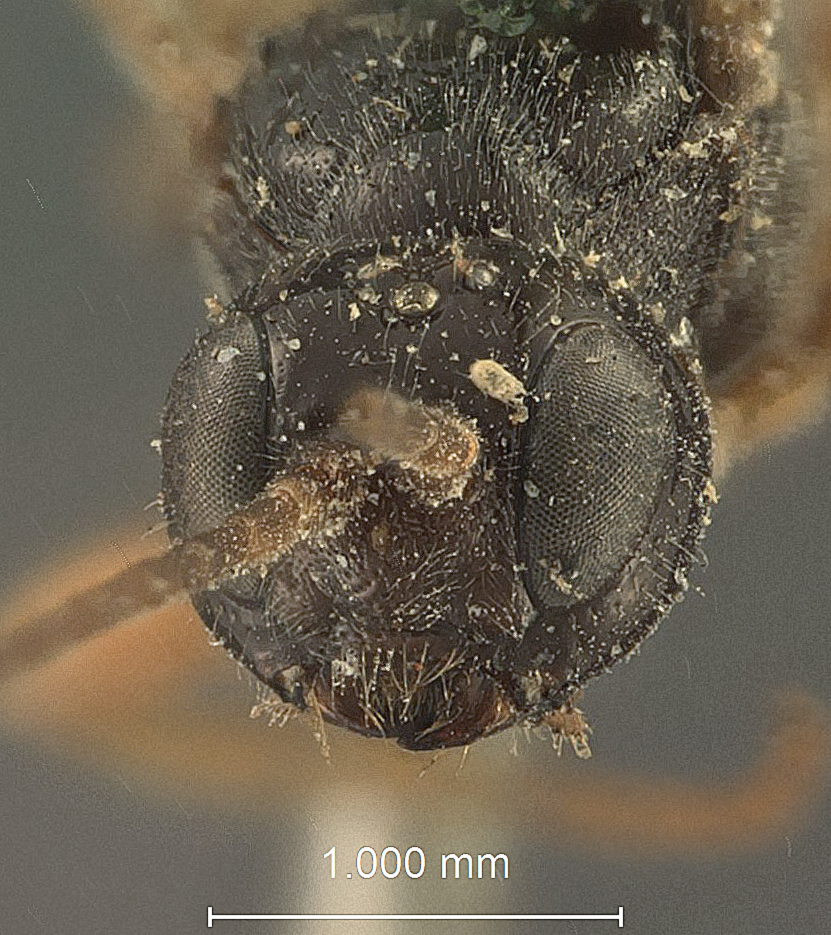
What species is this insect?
Odontomerus alaskensis
